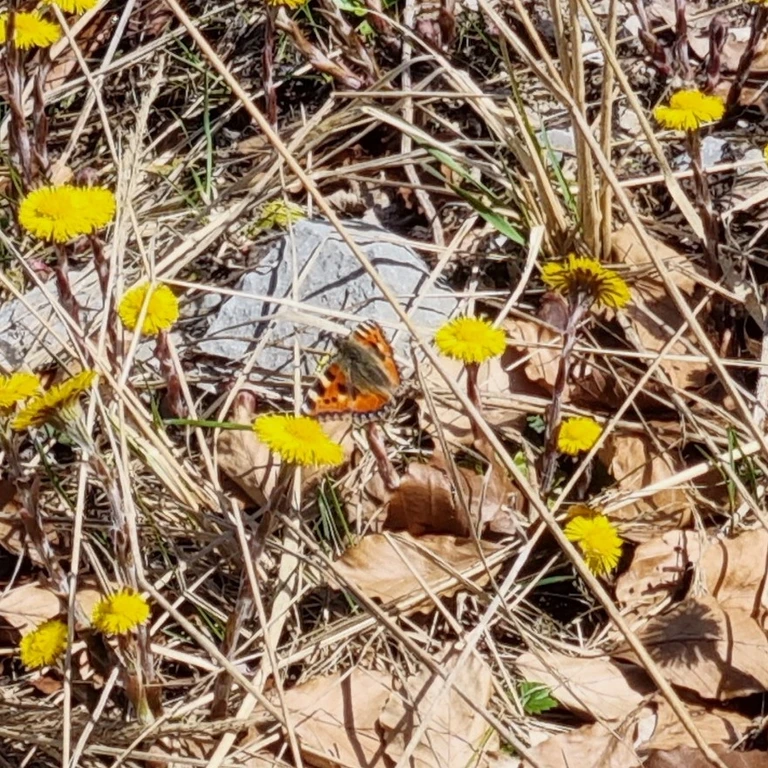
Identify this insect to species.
Aglais urticae
